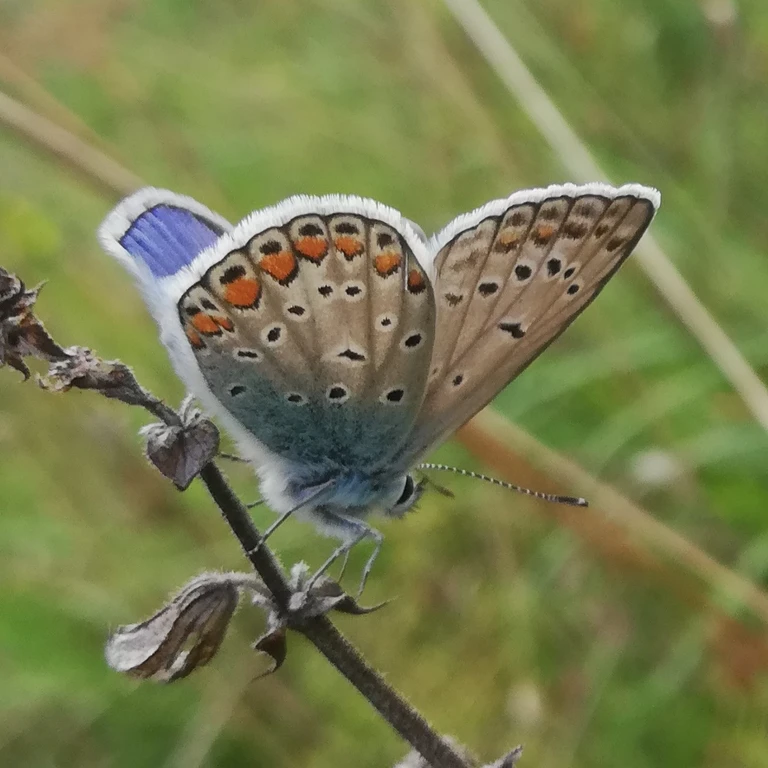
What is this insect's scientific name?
Polyommatus icarus
